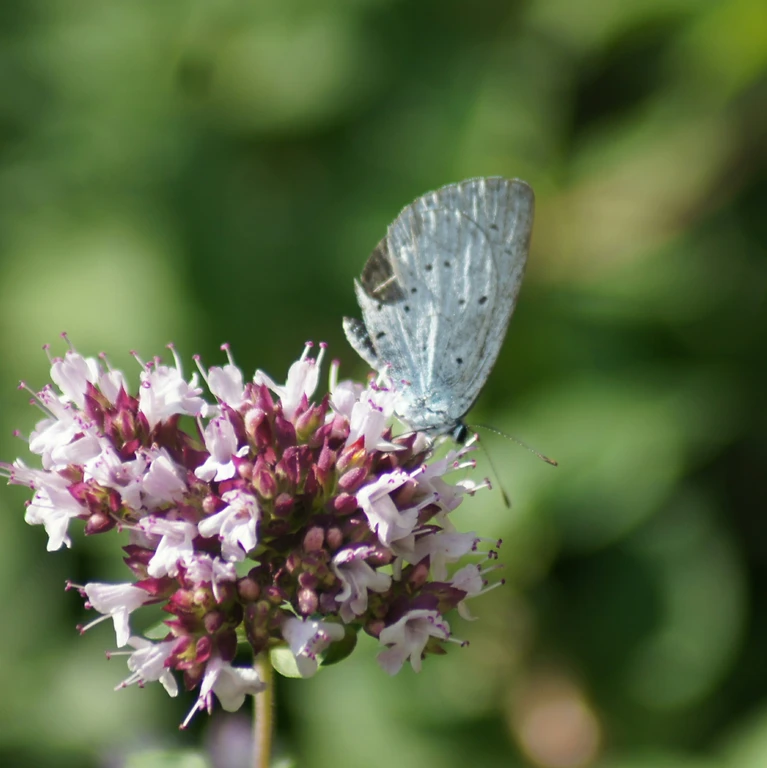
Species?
Celastrina argiolus
